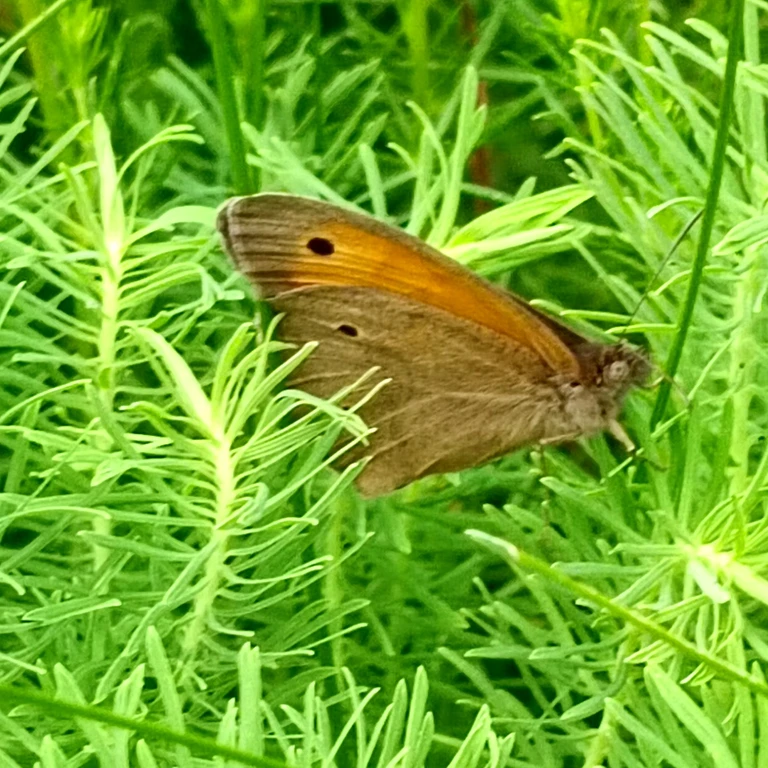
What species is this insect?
Maniola jurtina
